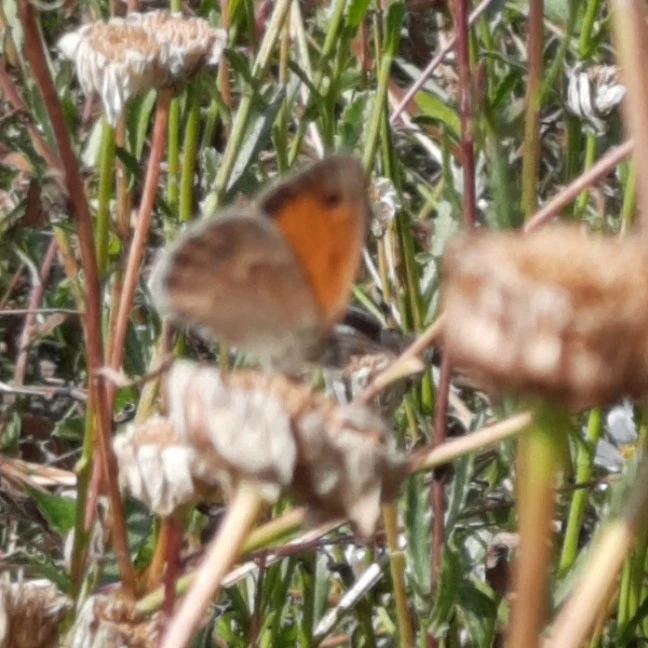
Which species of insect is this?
Coenonympha pamphilus
